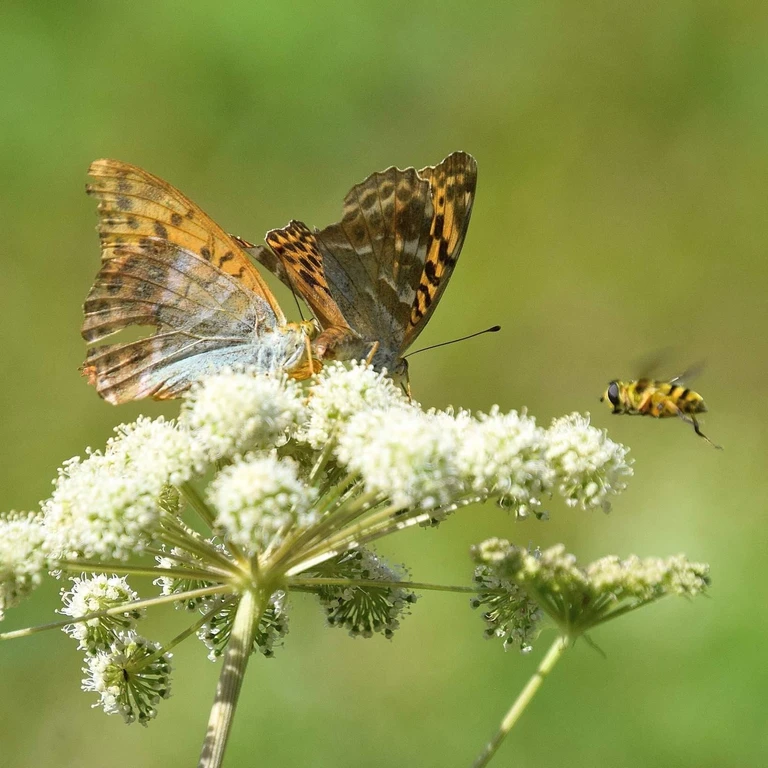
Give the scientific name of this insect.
Argynnis paphia
